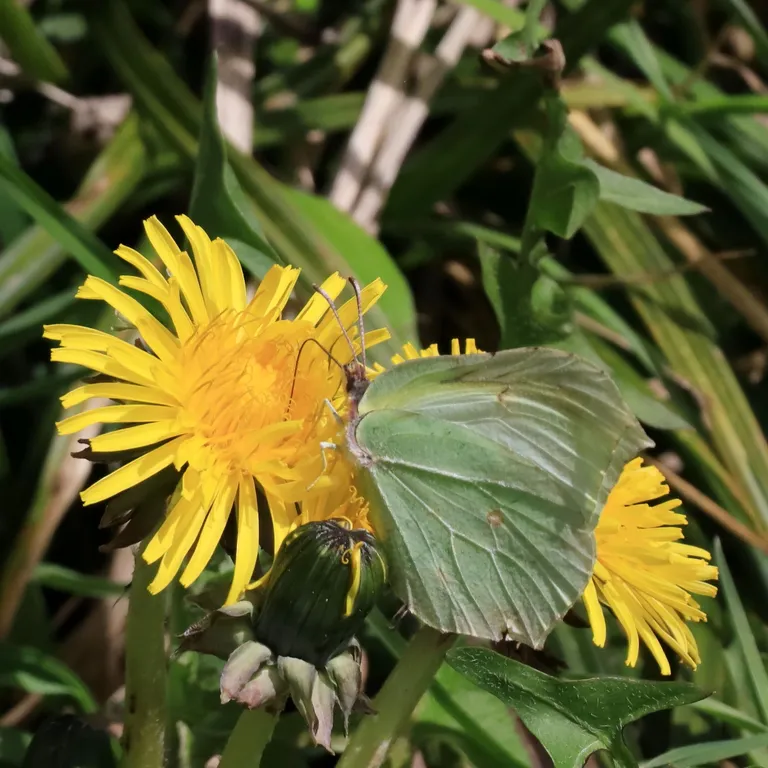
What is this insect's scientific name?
Gonepteryx rhamni
